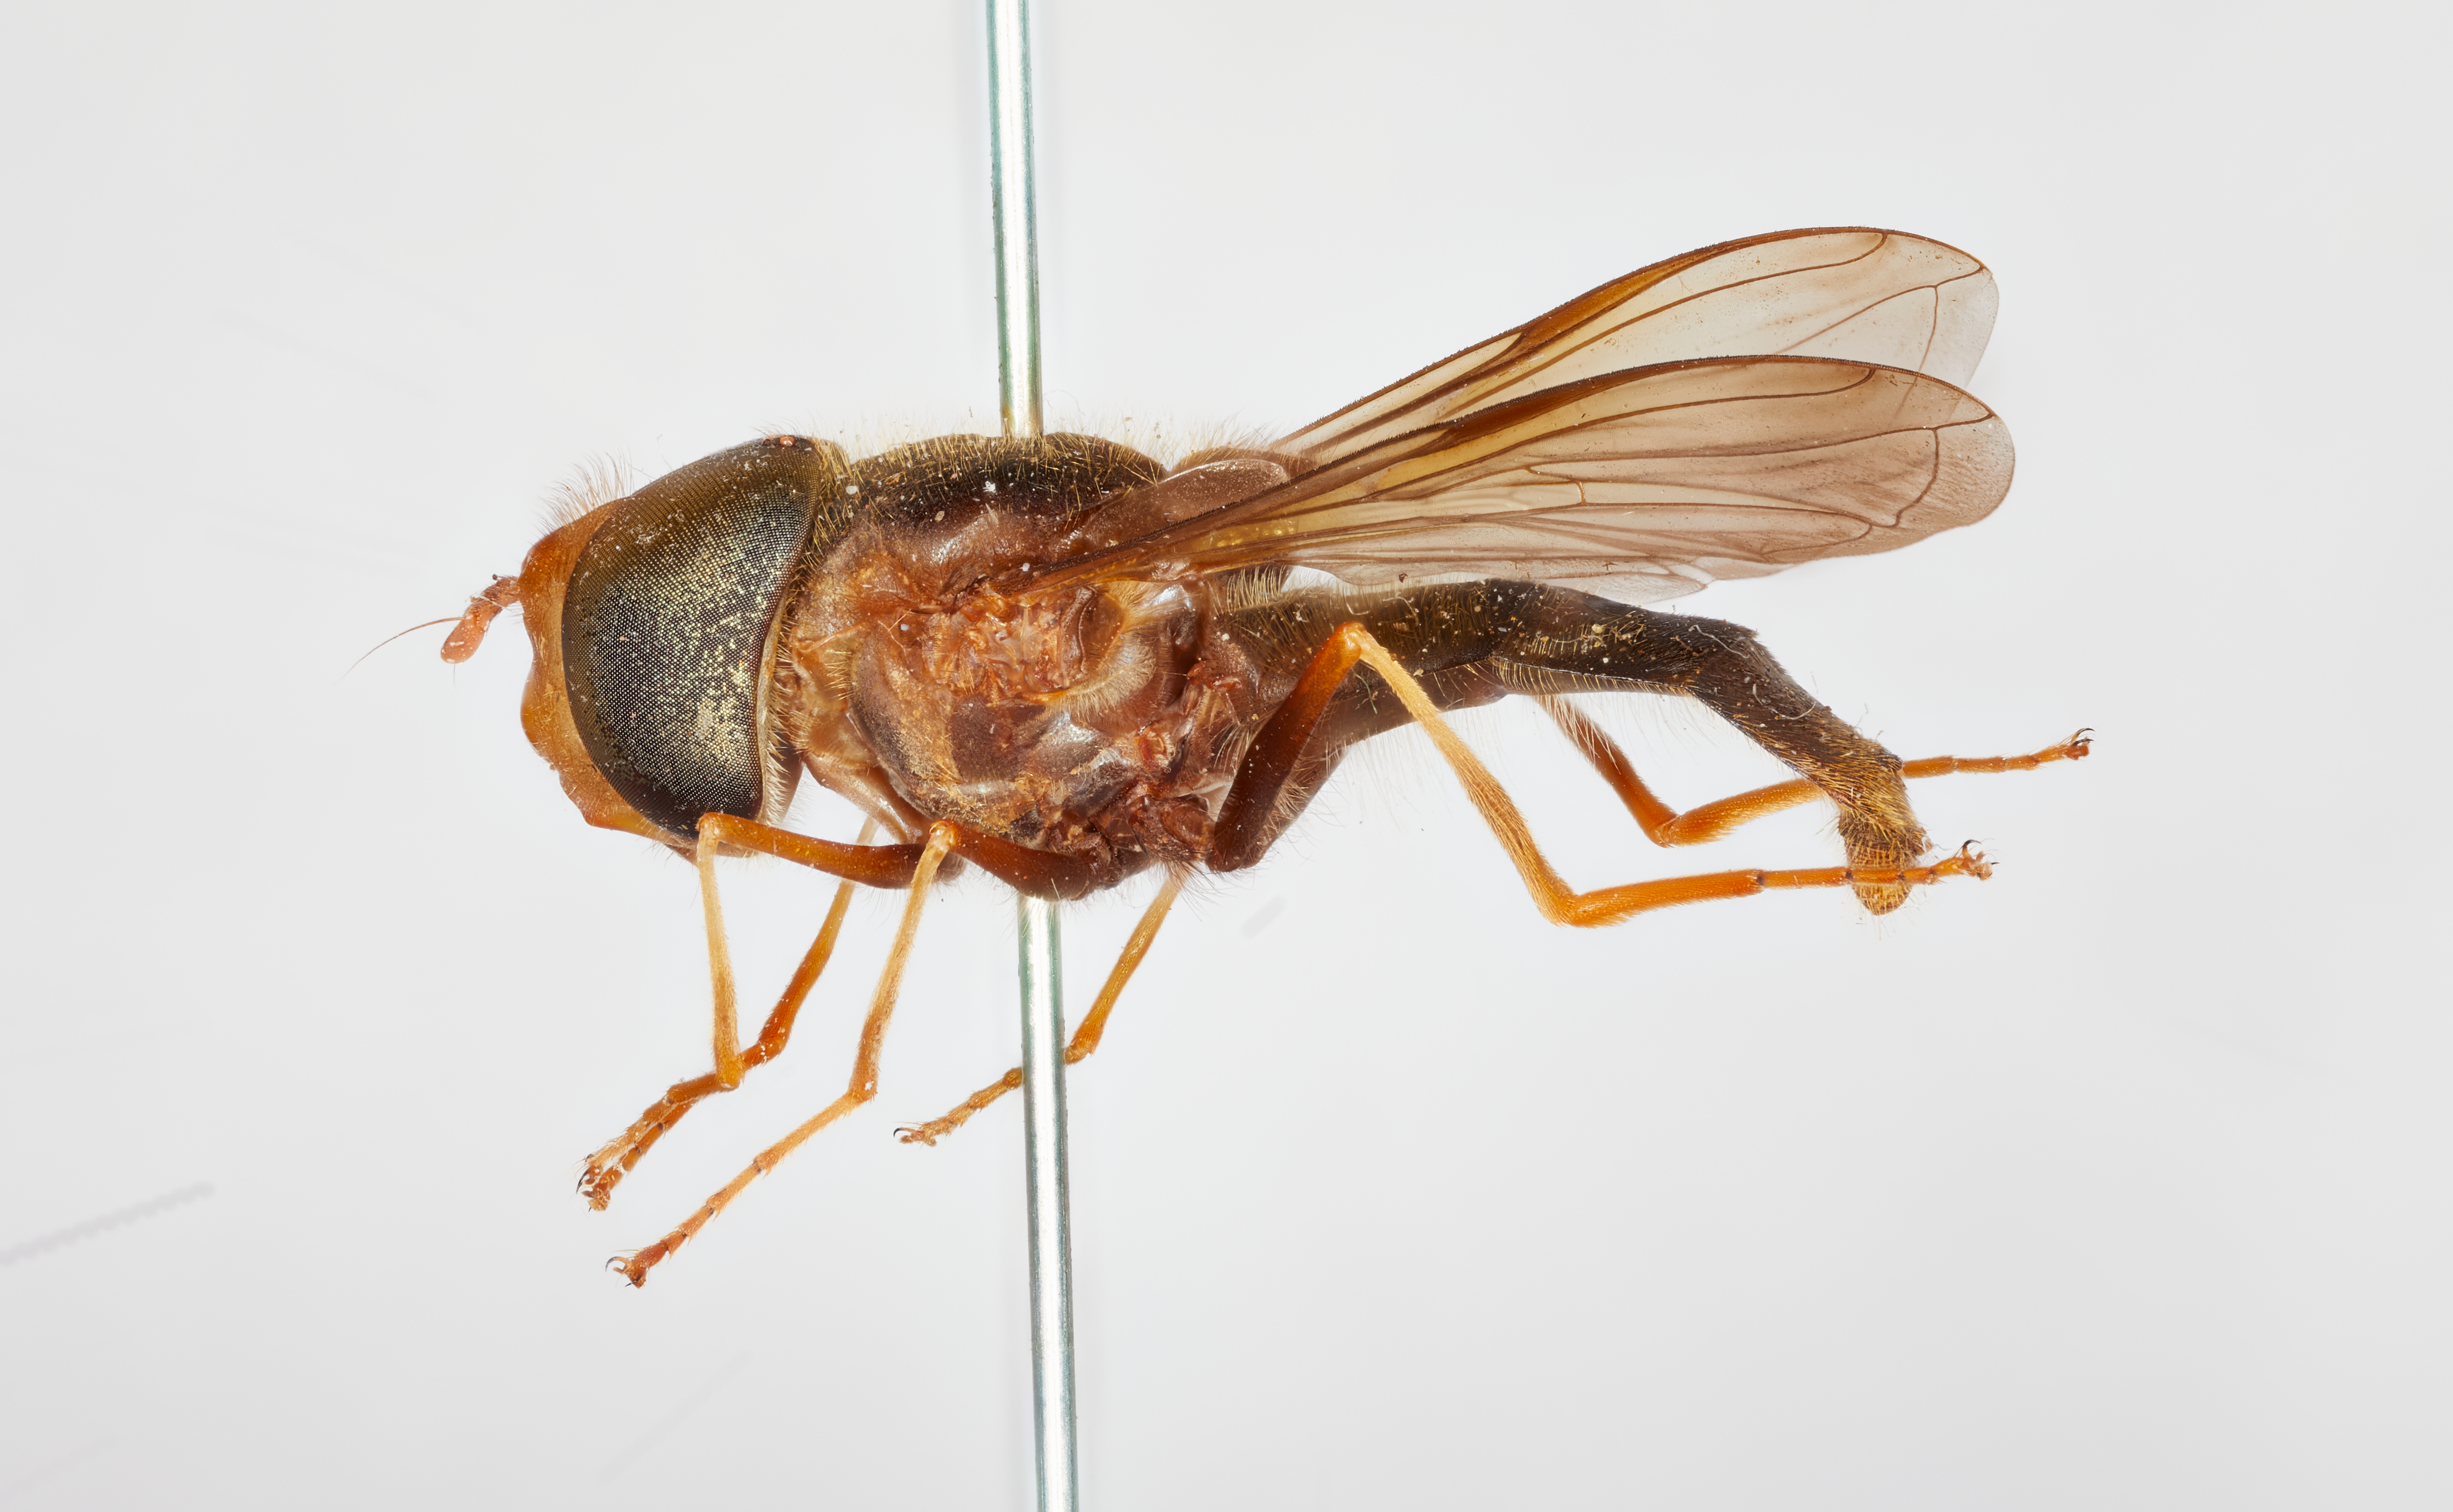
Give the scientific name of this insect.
Agnisyrphus angara
